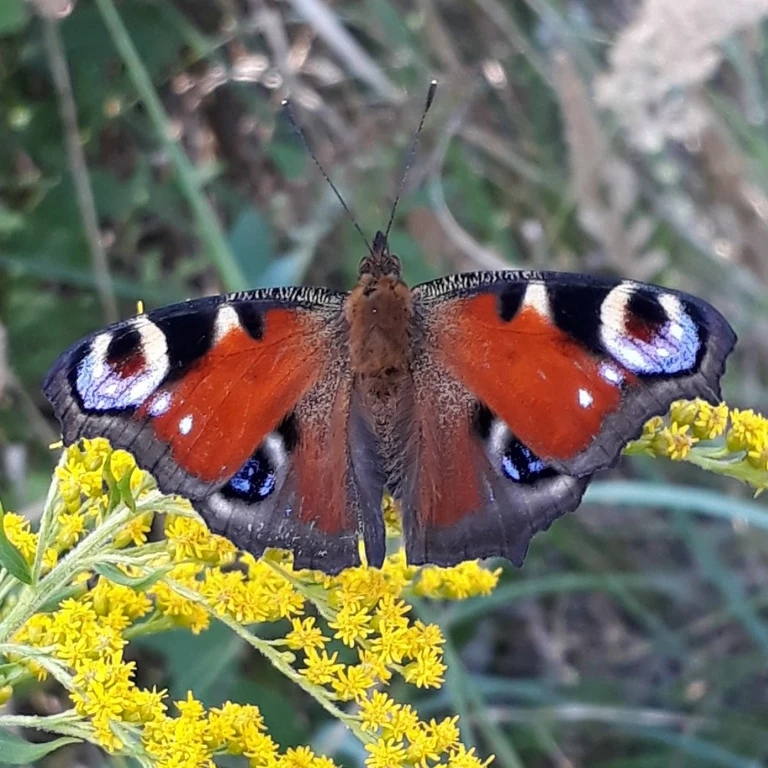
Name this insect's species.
Aglais io
